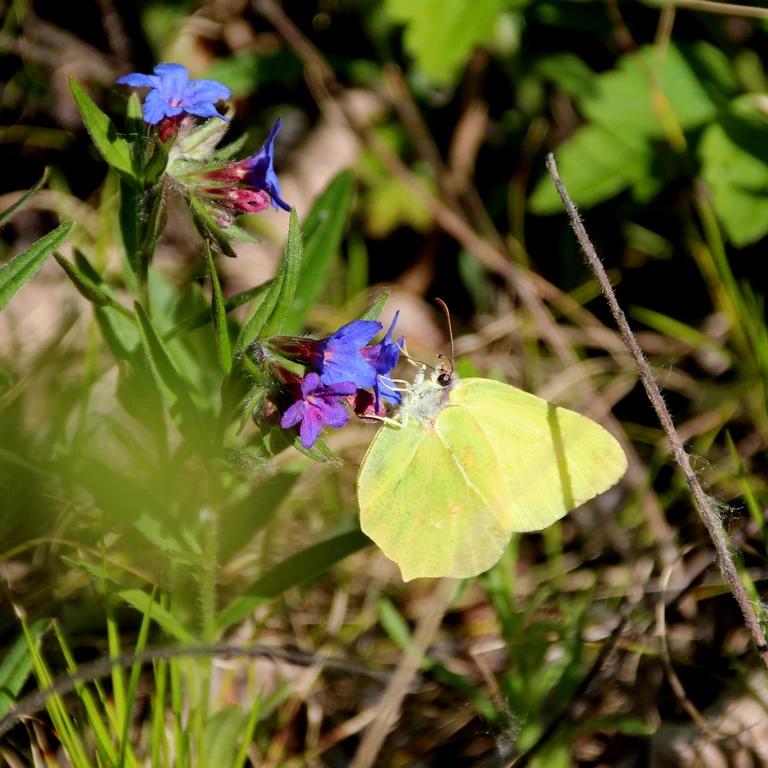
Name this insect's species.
Gonepteryx rhamni
